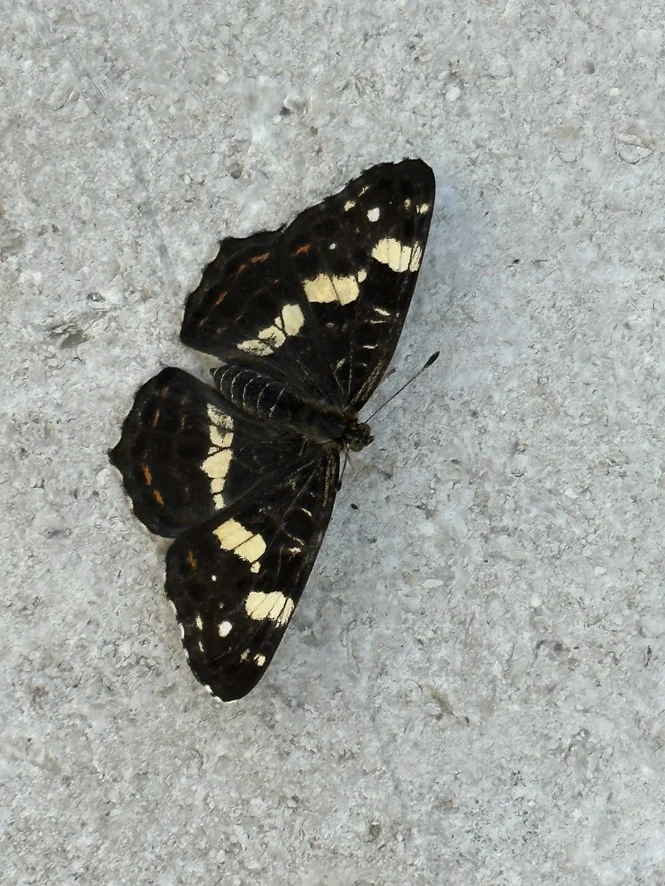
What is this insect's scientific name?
Araschnia levana
